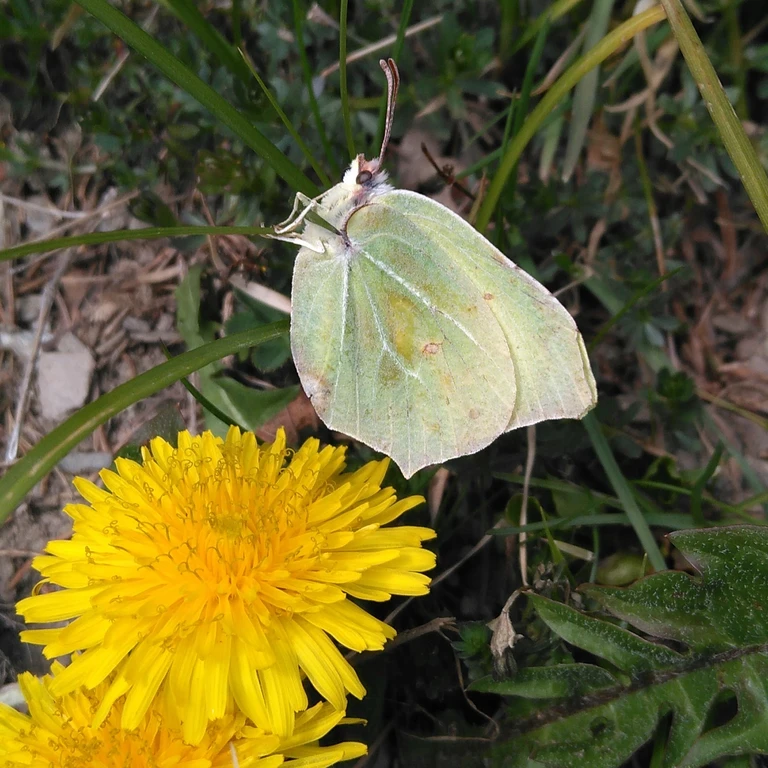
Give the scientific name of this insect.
Gonepteryx rhamni
